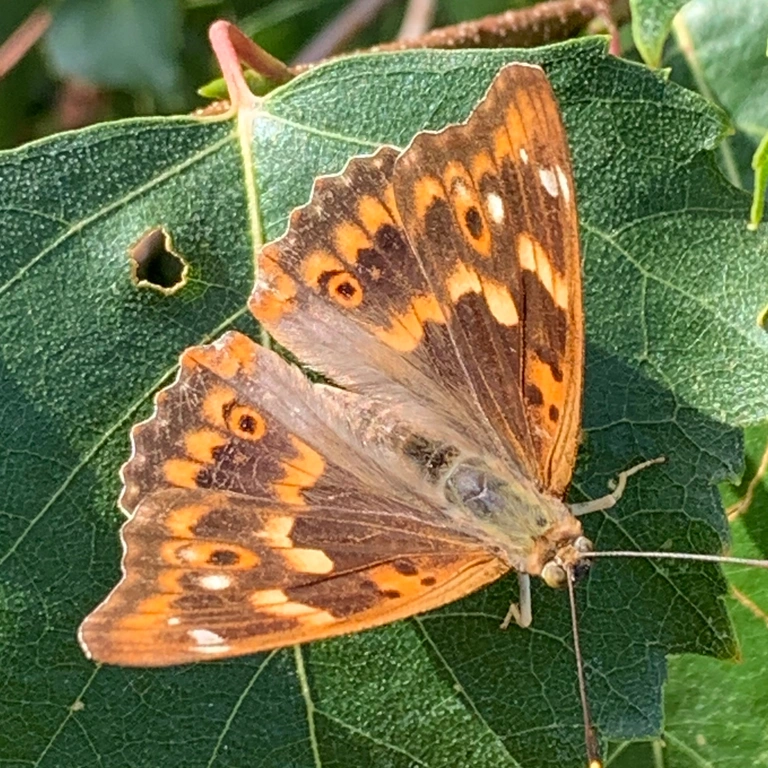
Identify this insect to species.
Apatura ilia
